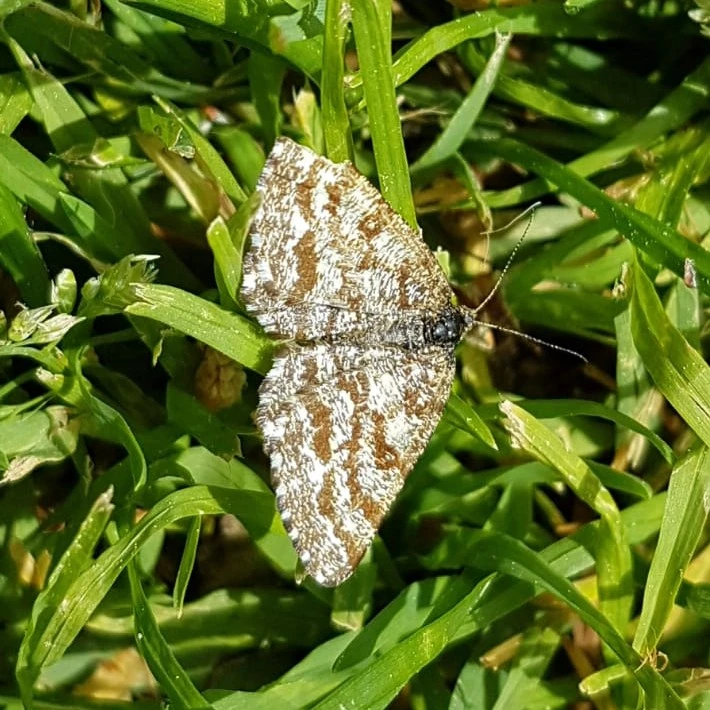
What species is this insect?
Ematurga atomaria
